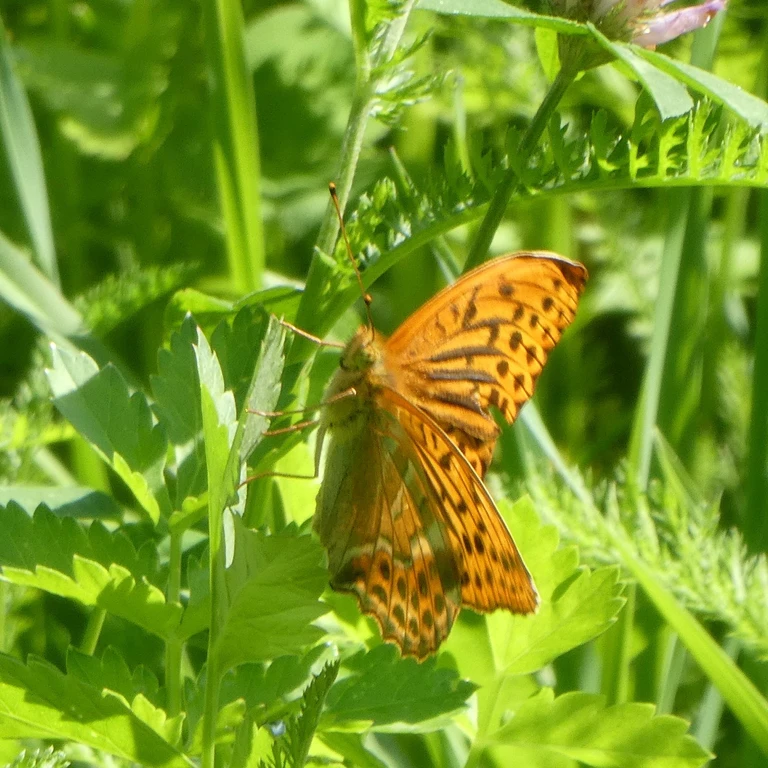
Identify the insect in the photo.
Argynnis paphia
